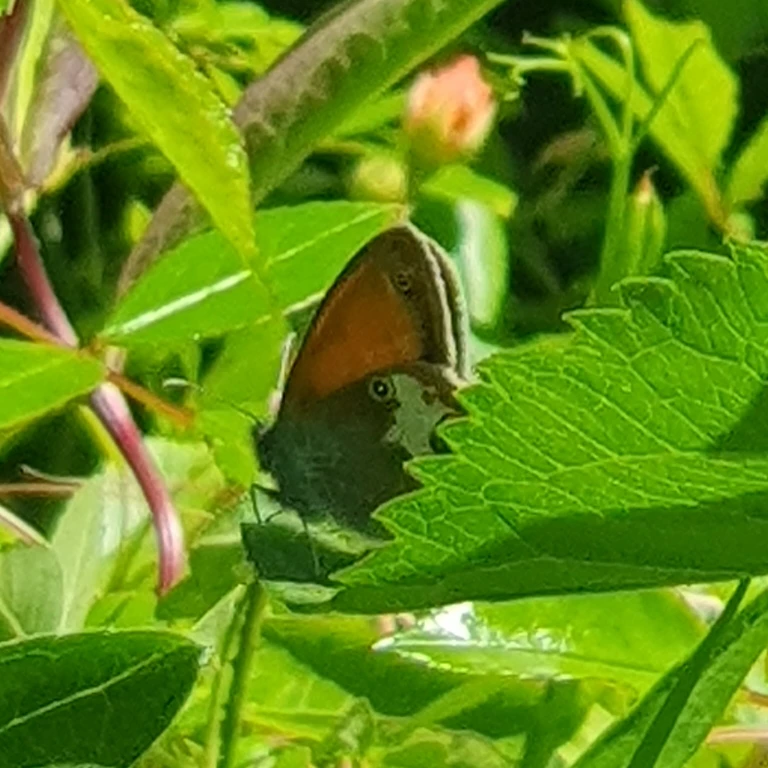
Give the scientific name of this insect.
Coenonympha arcania
